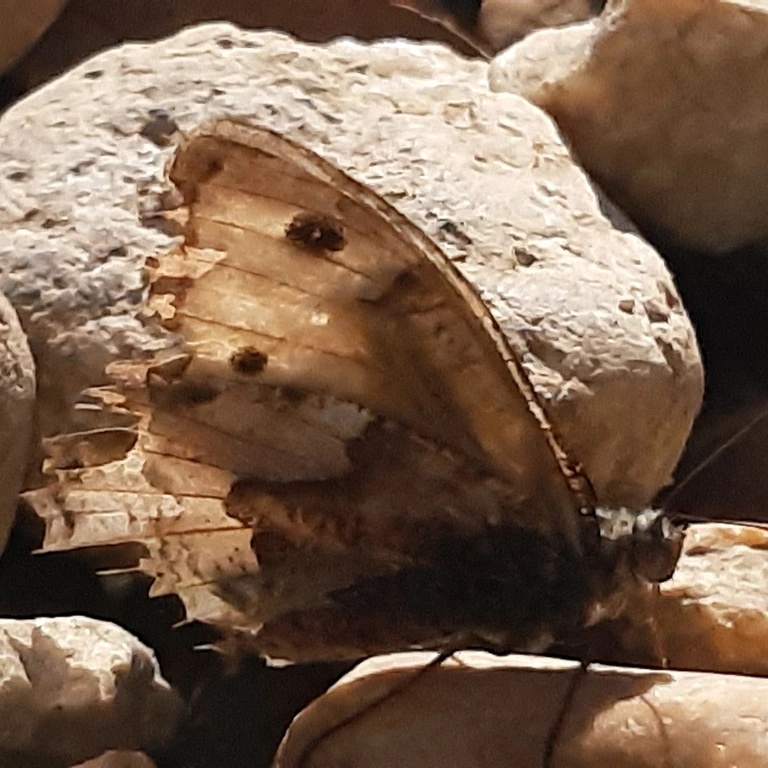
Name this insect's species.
Hipparchia semele
